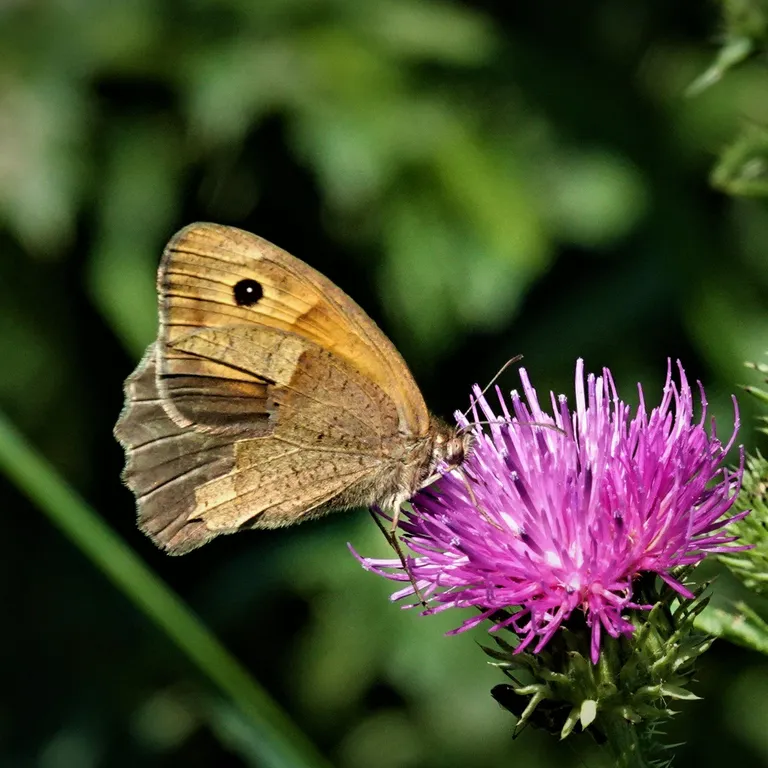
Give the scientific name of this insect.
Maniola jurtina
